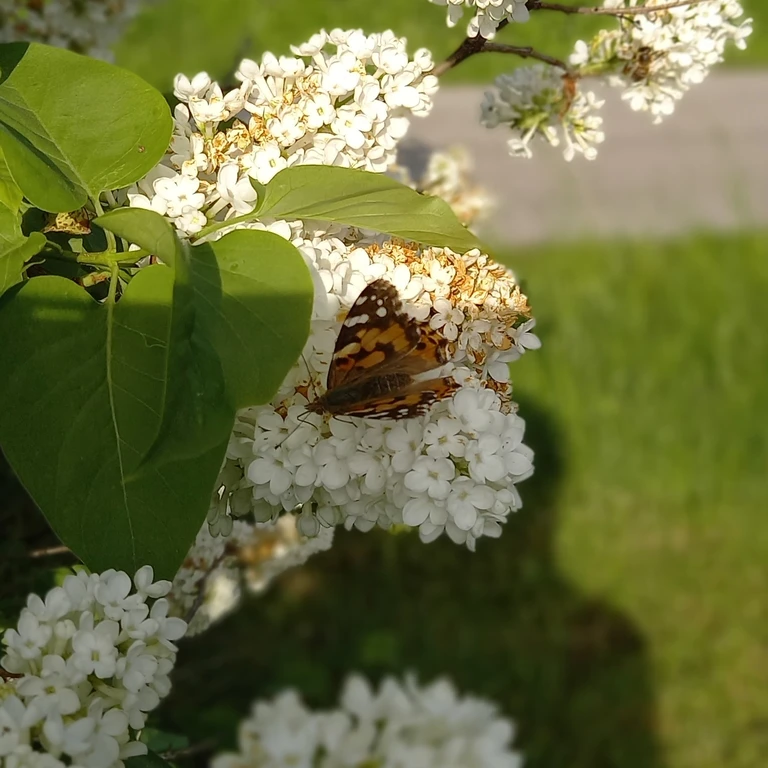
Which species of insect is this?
Vanessa cardui
